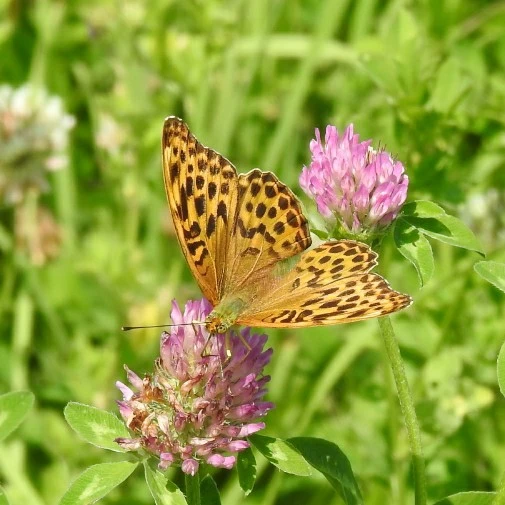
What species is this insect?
Argynnis paphia
